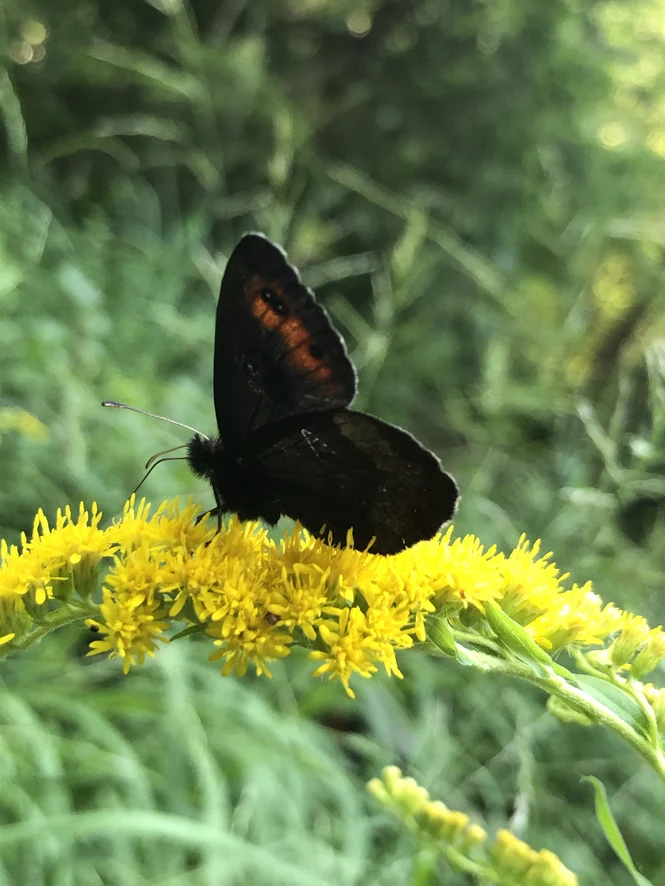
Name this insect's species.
Erebia aethiops
